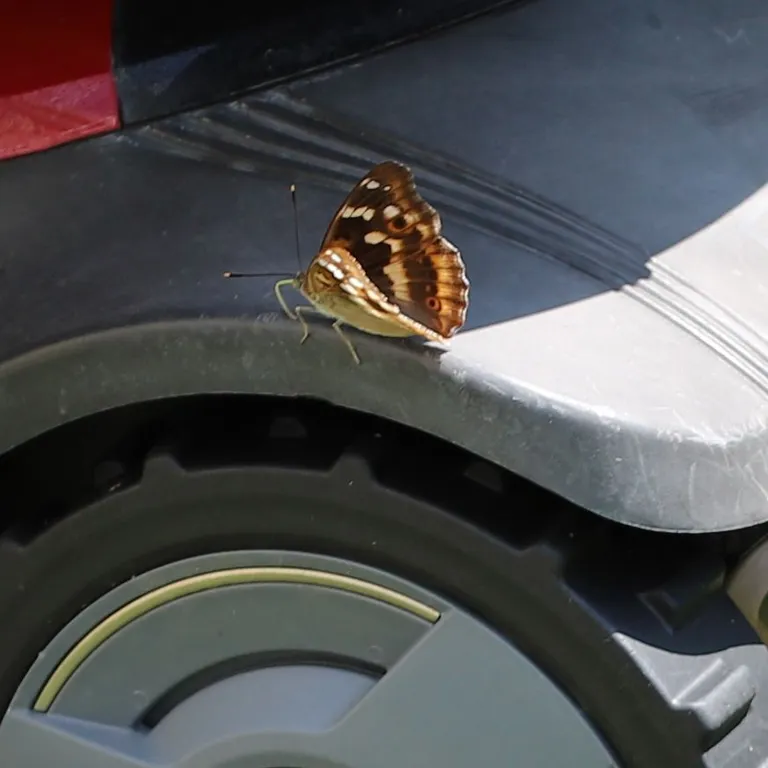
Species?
Apatura ilia
